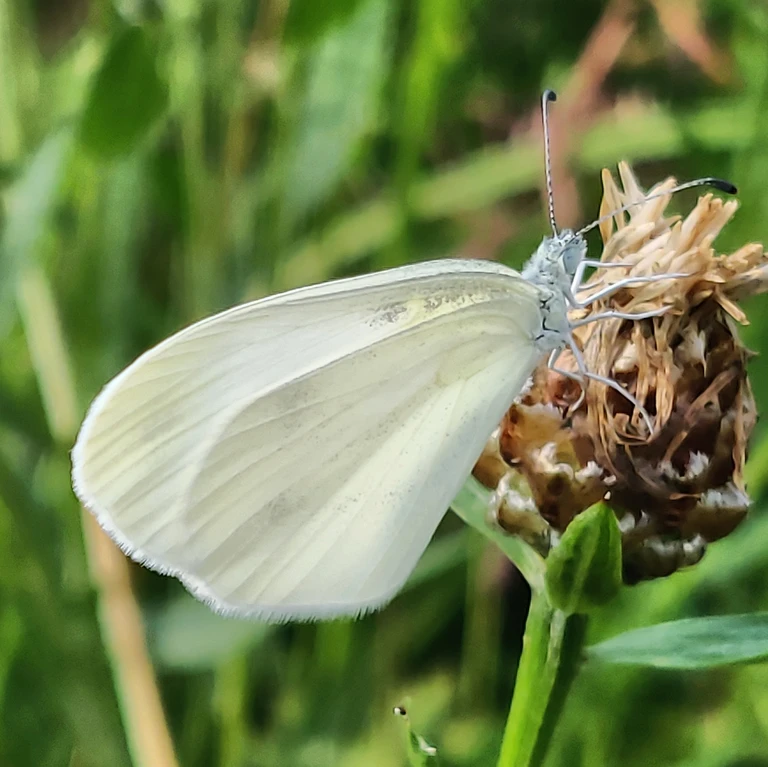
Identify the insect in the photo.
Leptidea sinapis/juvernica
